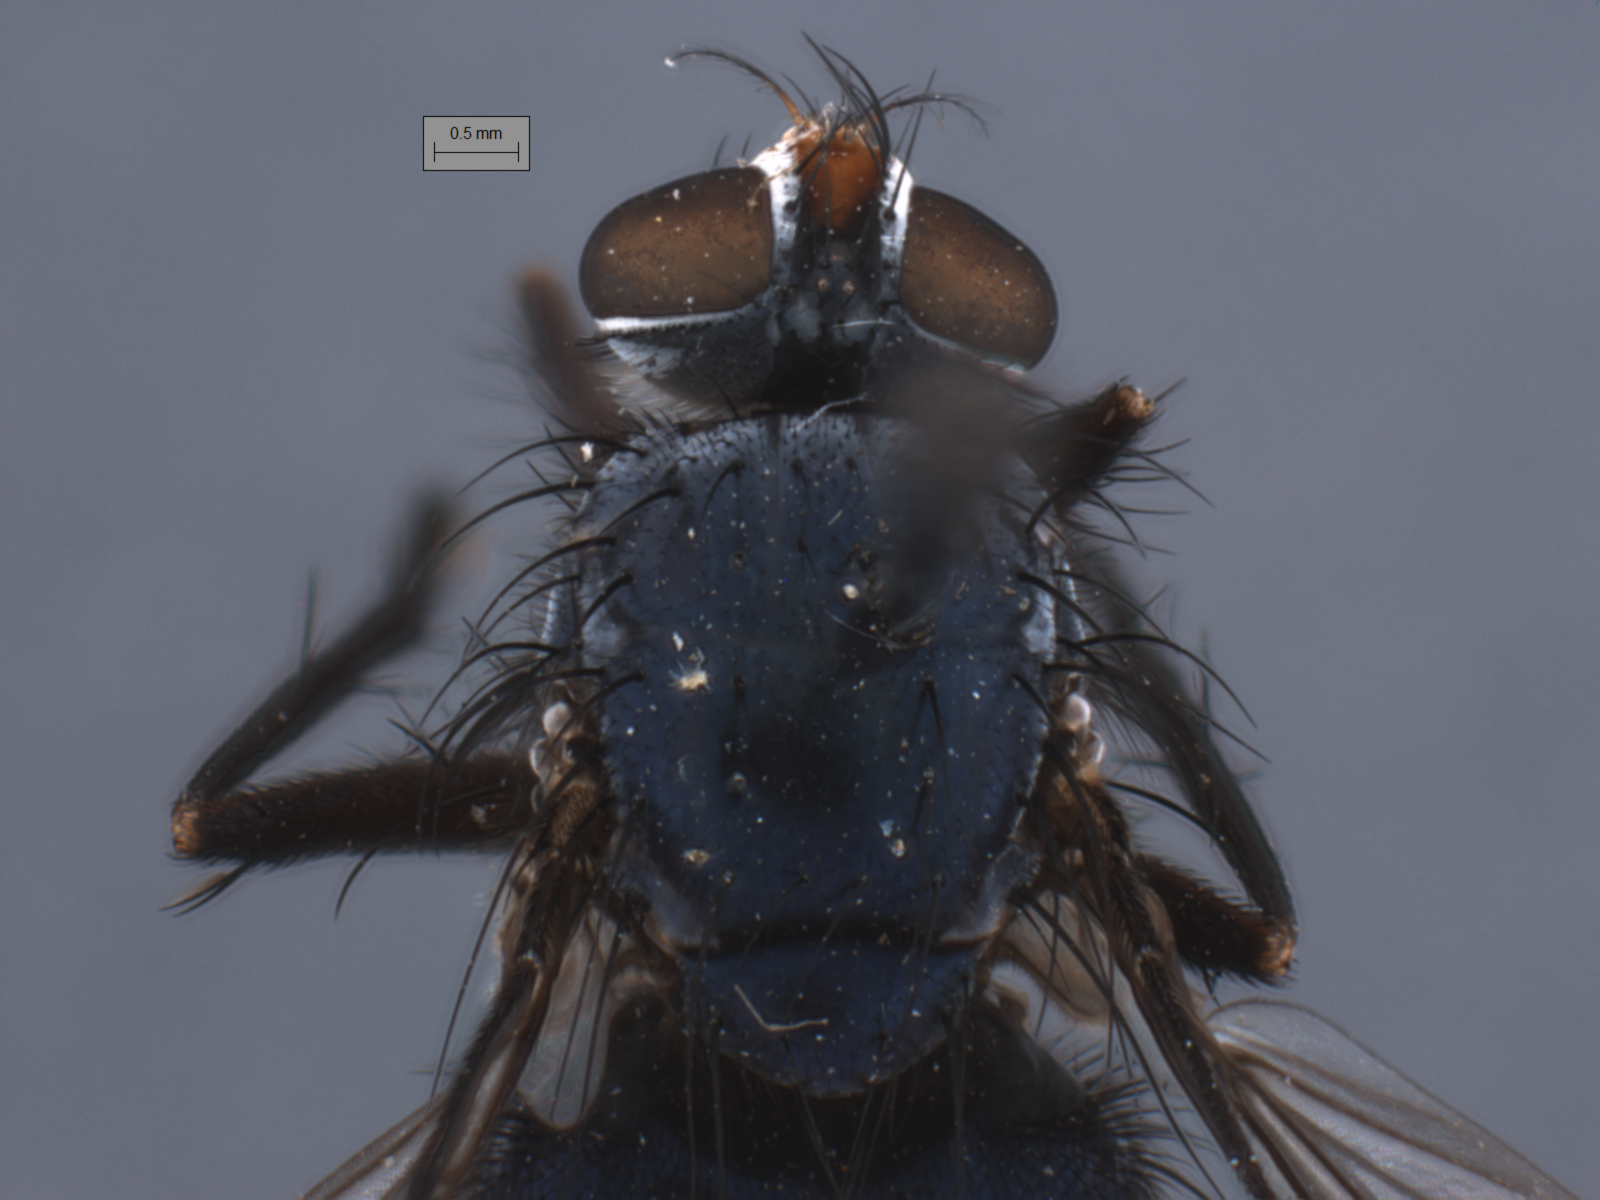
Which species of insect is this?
Huascaromusca uniseta
